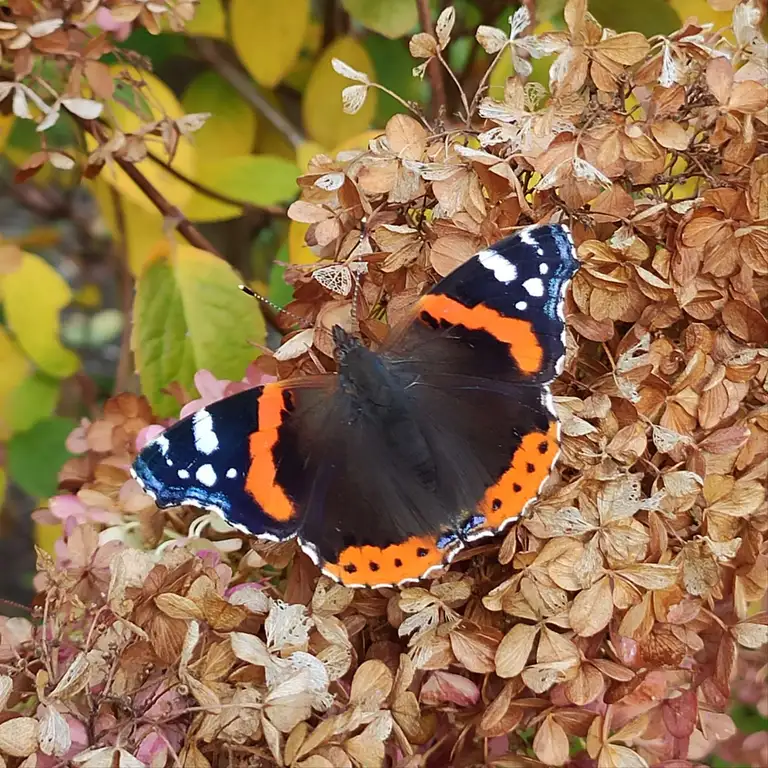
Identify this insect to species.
Vanessa atalanta
